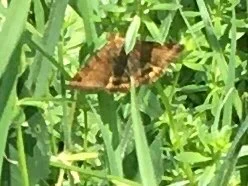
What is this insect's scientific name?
Euclidia glyphica
